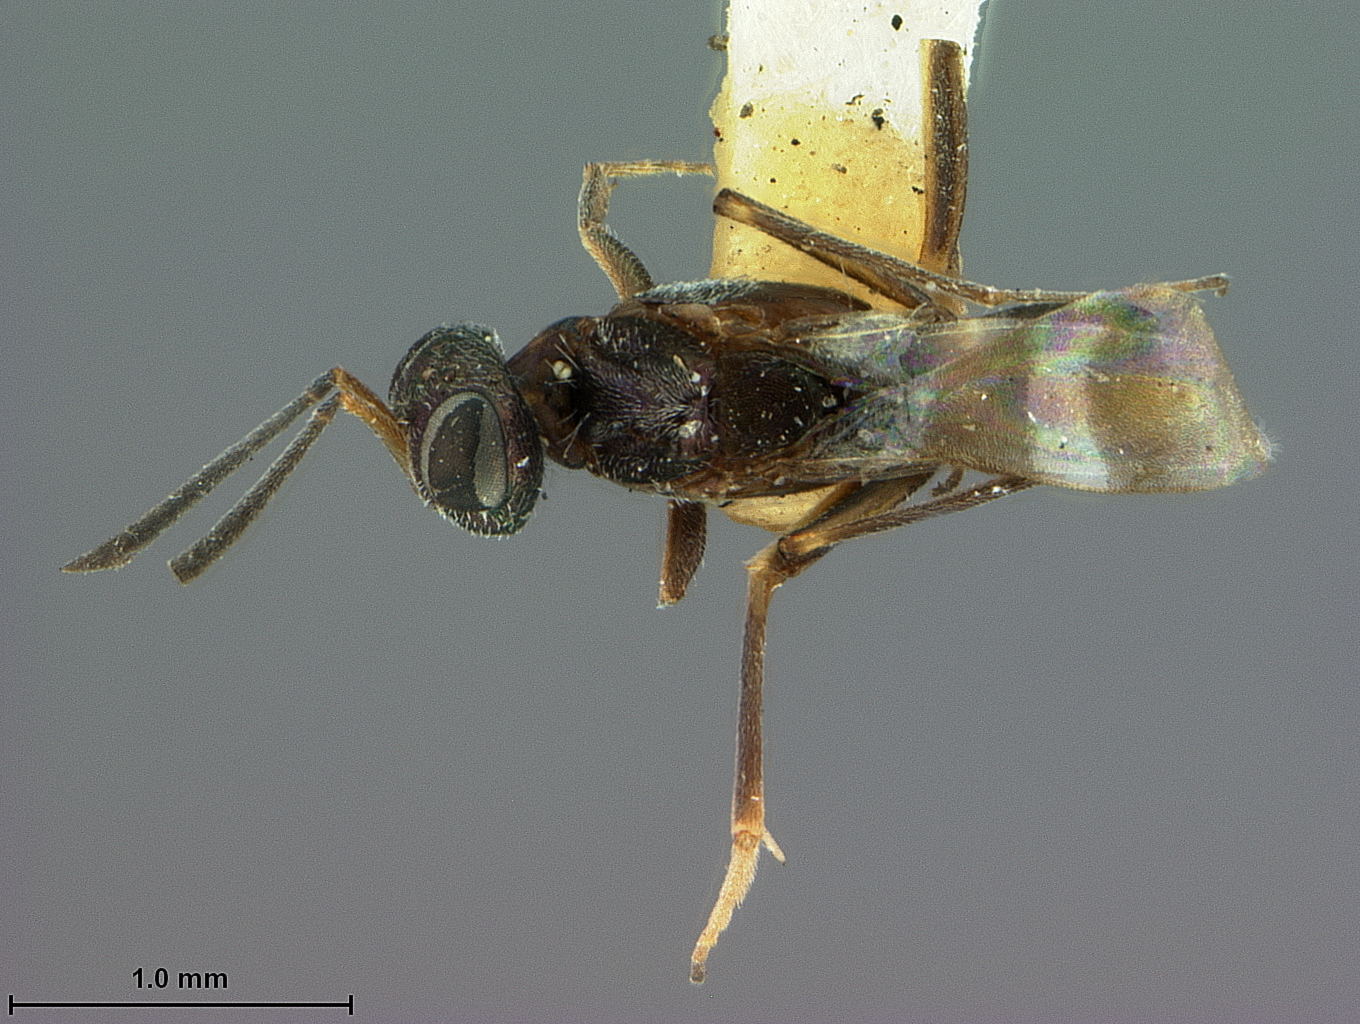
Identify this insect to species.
Eupelmus hirtus
